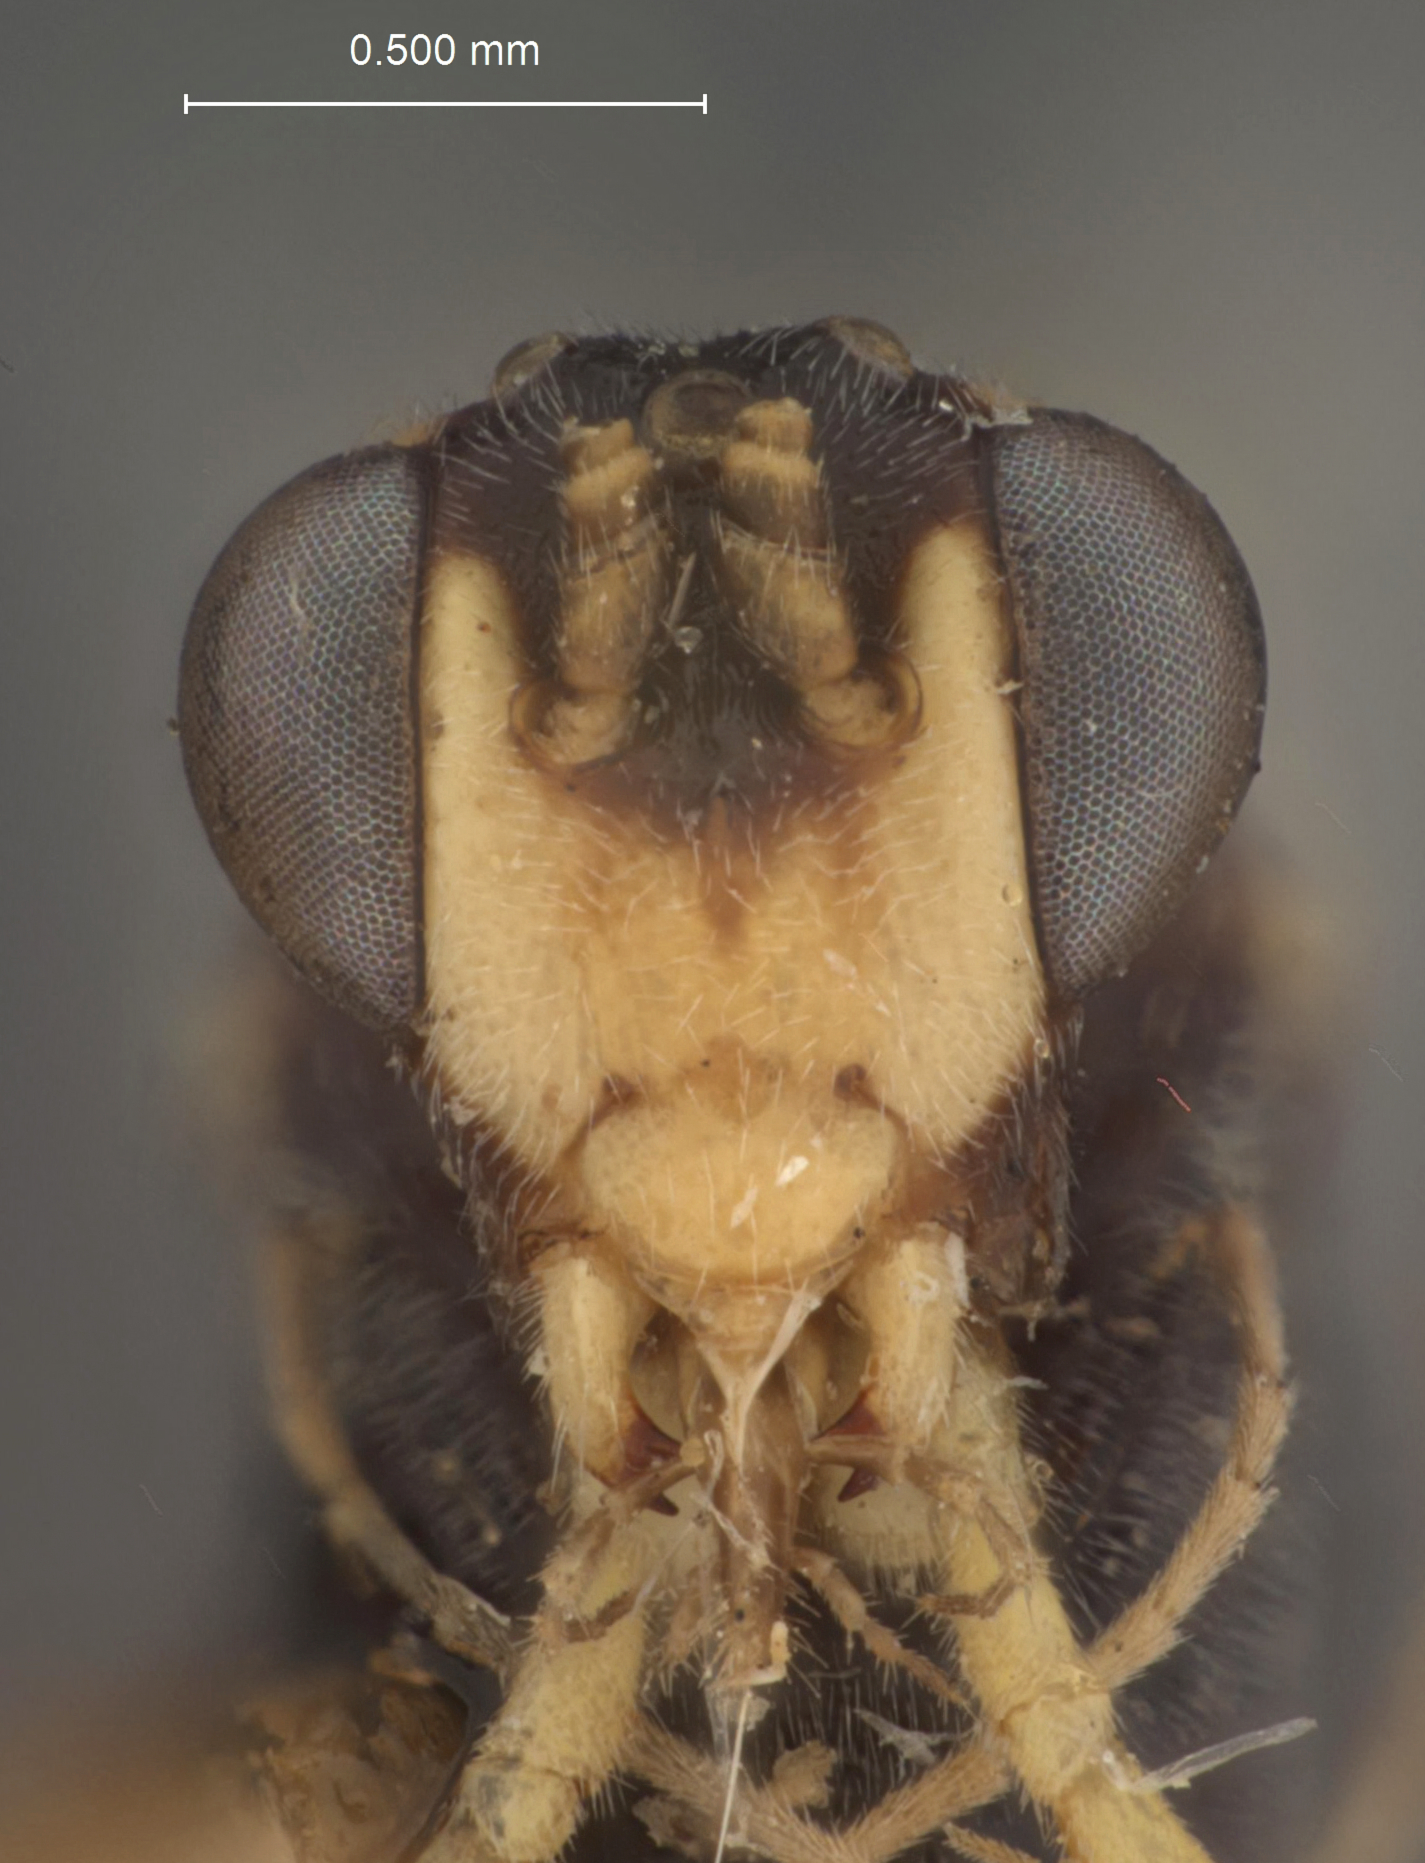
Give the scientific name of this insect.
Cremastus exochus
